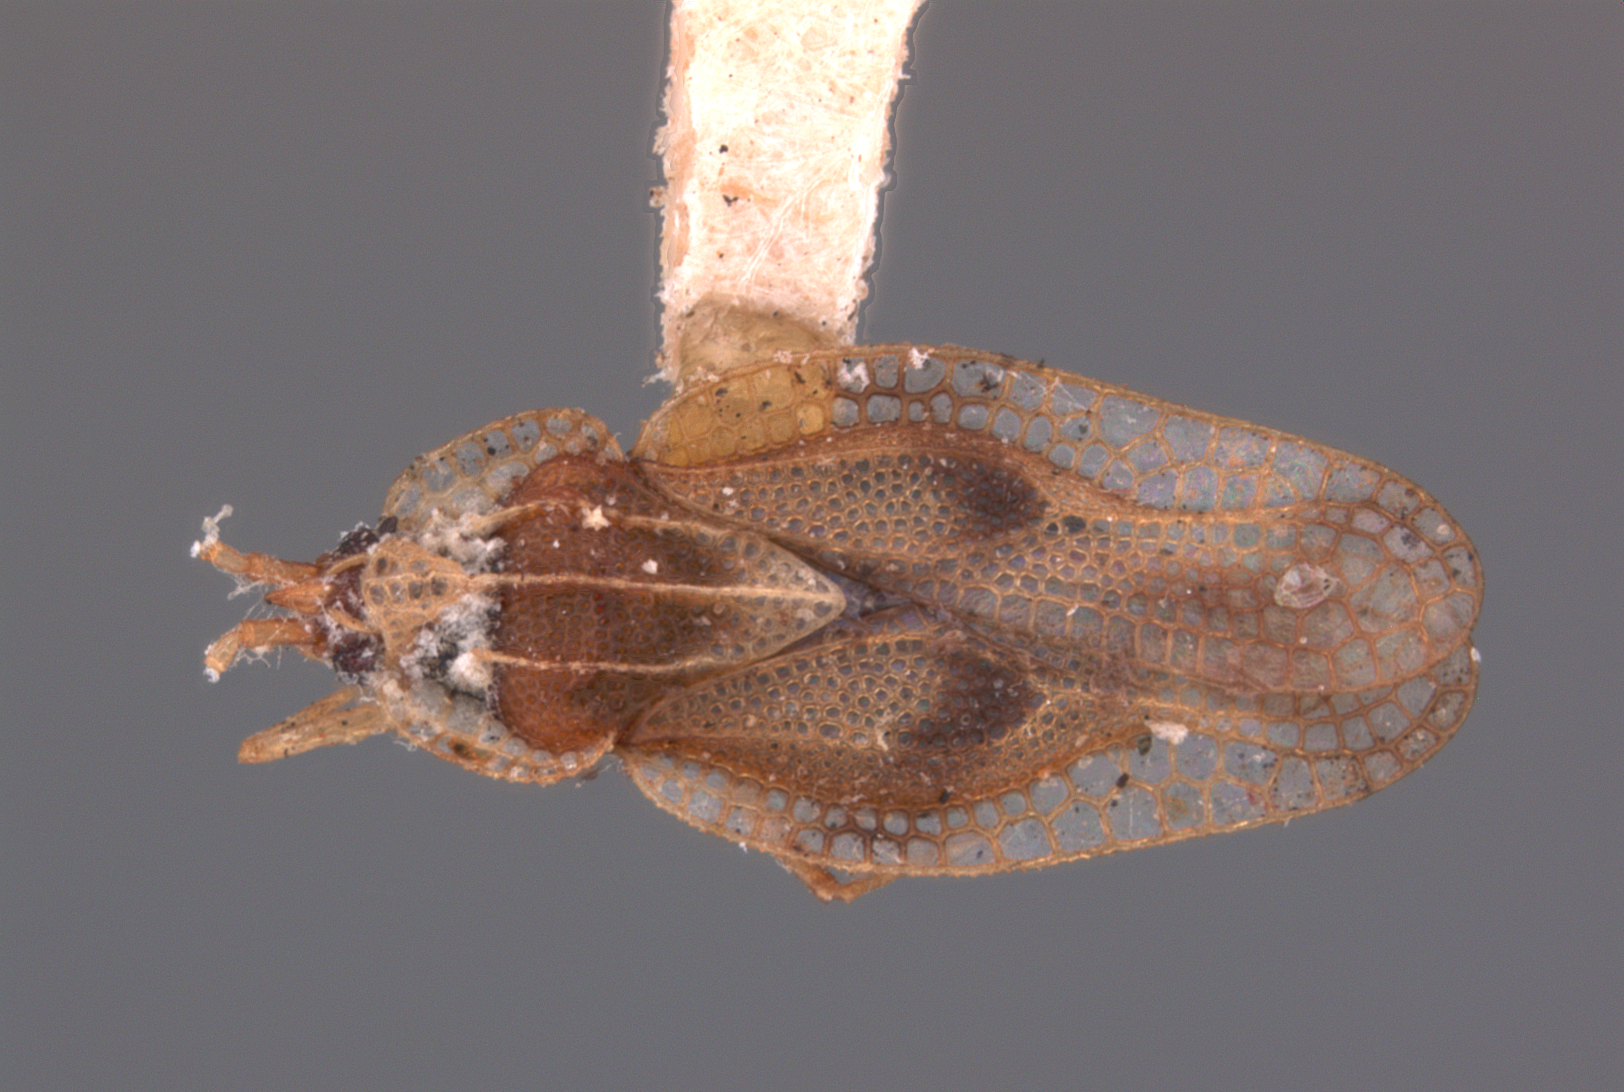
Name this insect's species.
Leptopharsa distantis
